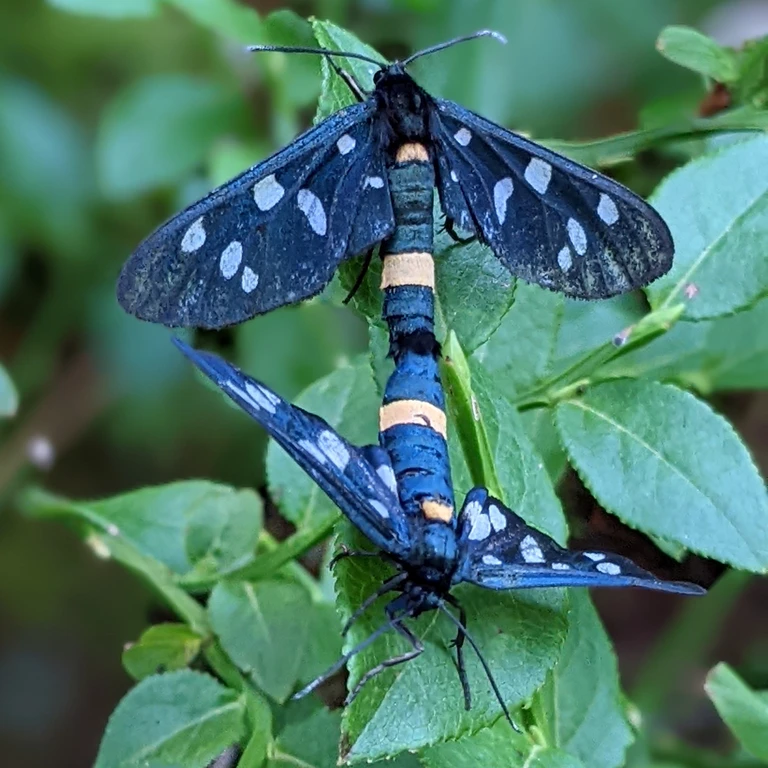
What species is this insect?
Amata phegea
